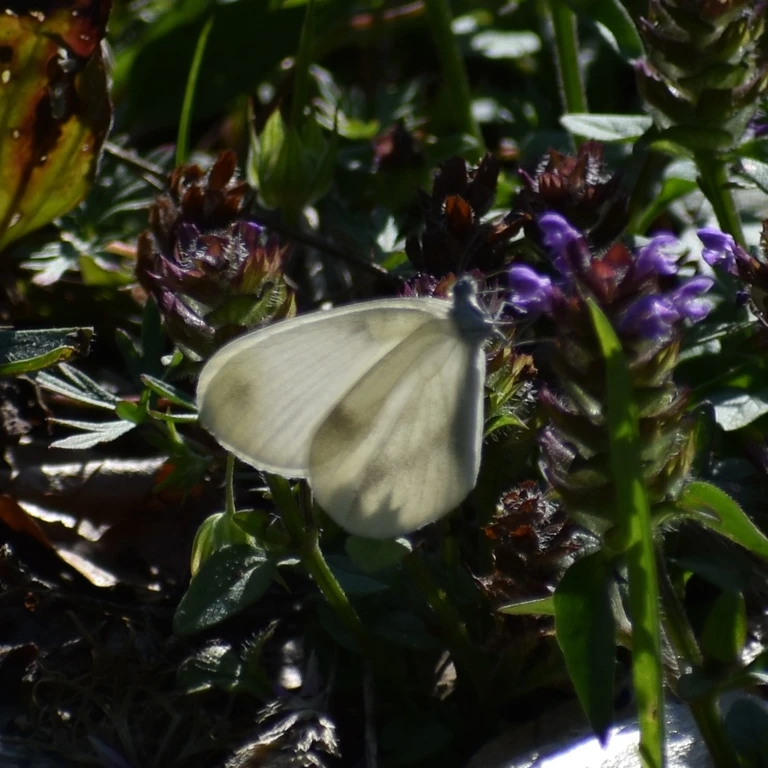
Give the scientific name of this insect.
Leptidea sinapis/juvernica
